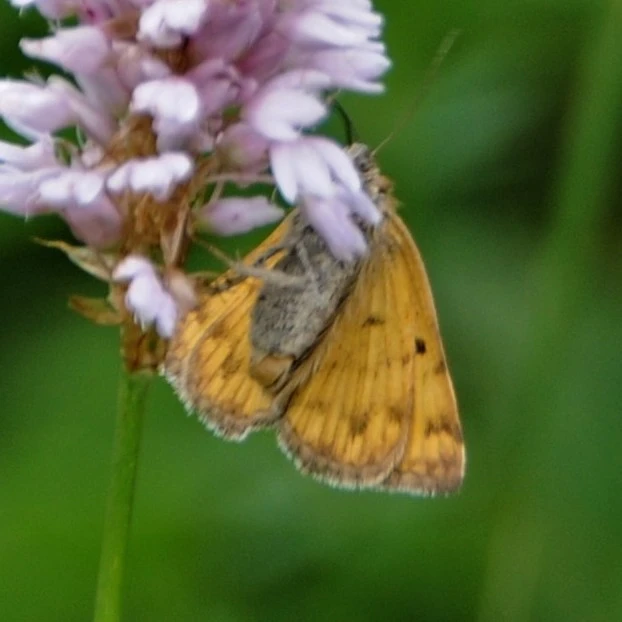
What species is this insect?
Euclidia glyphica
